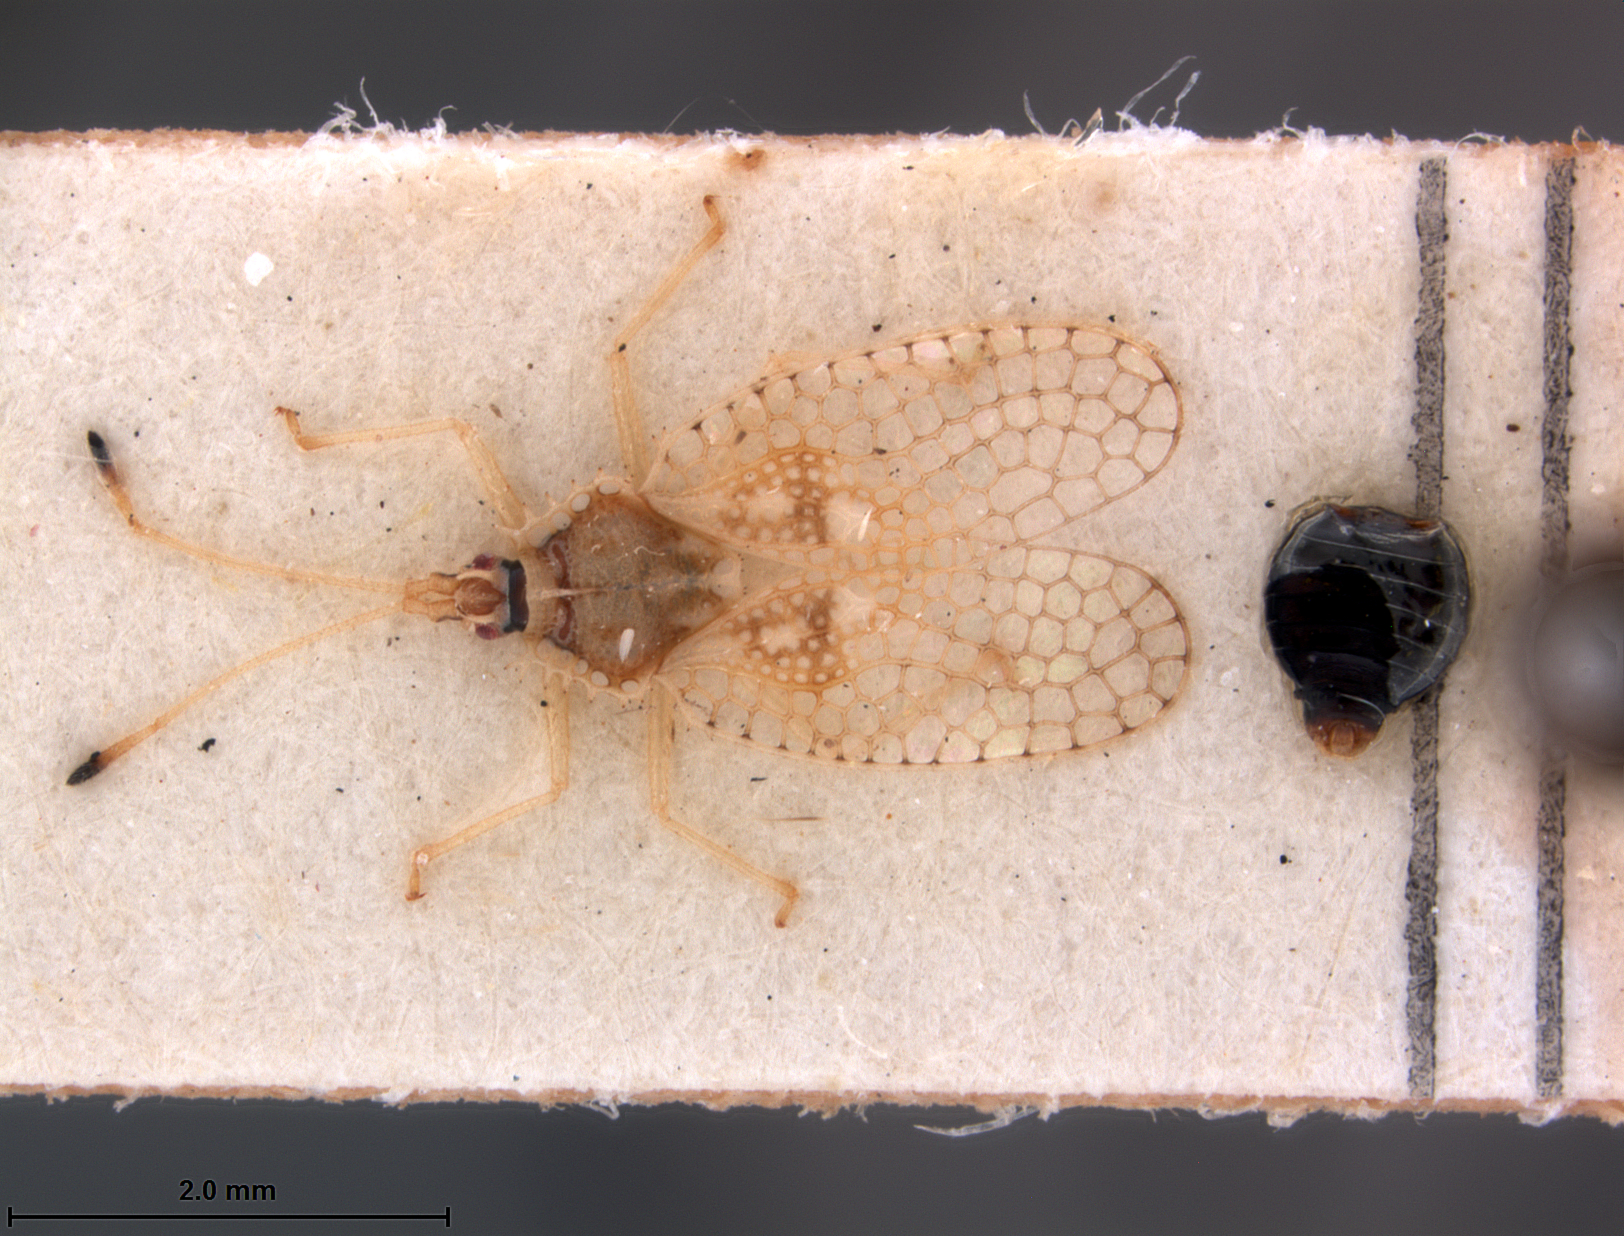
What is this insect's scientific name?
Acanthocheila thaumana
